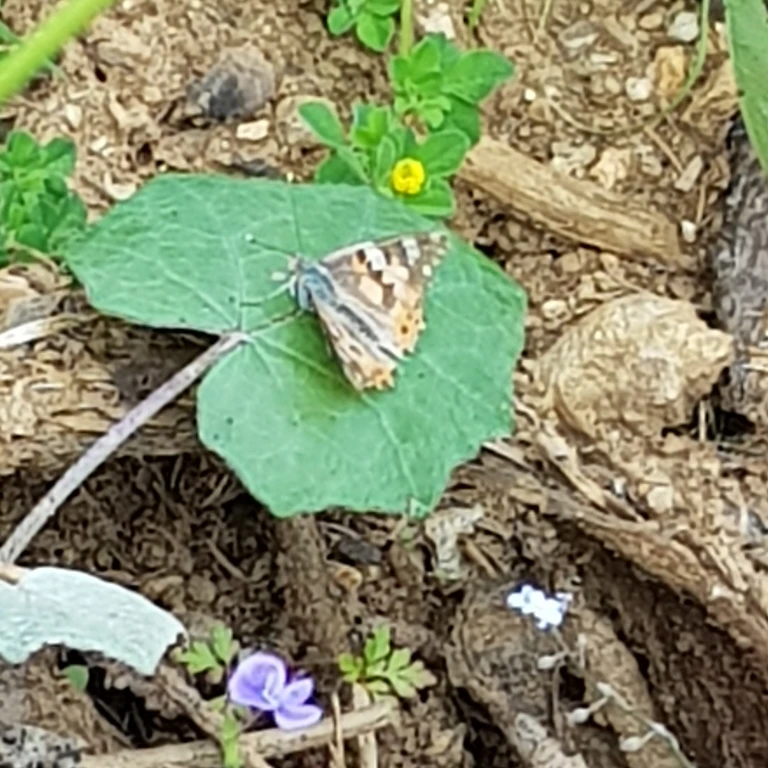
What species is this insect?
Vanessa cardui
